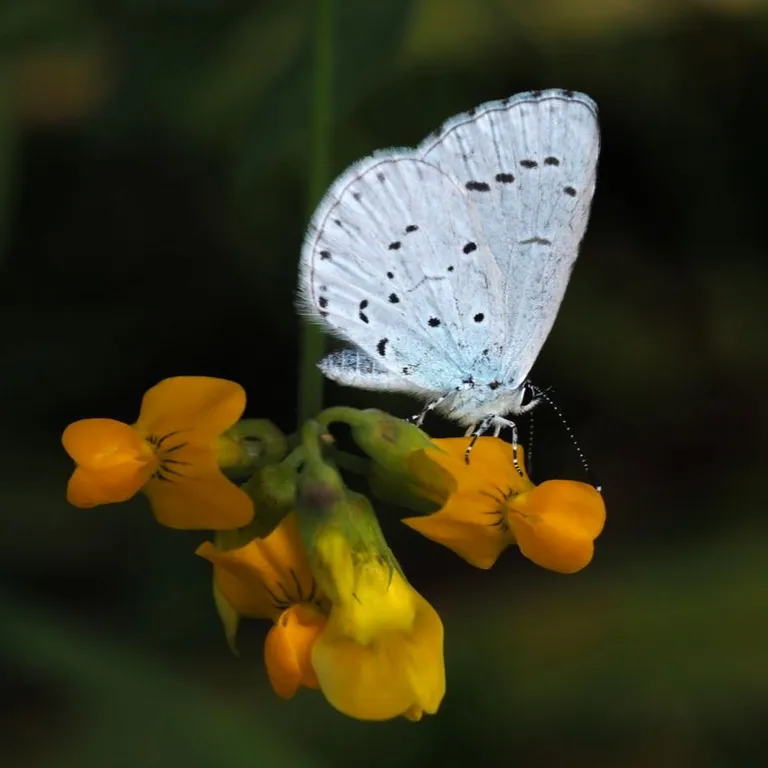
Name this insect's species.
Celastrina argiolus
